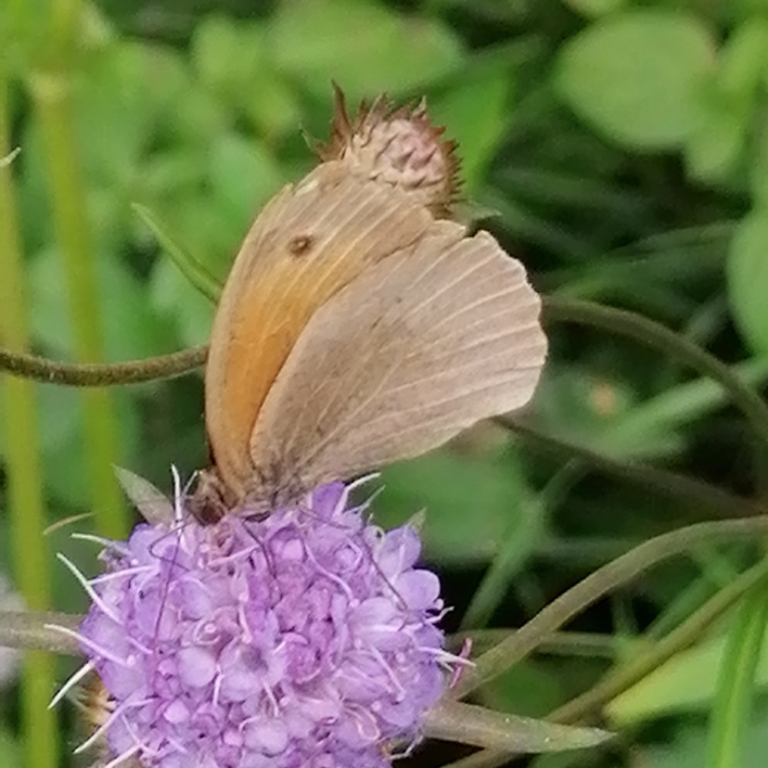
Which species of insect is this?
Maniola jurtina
